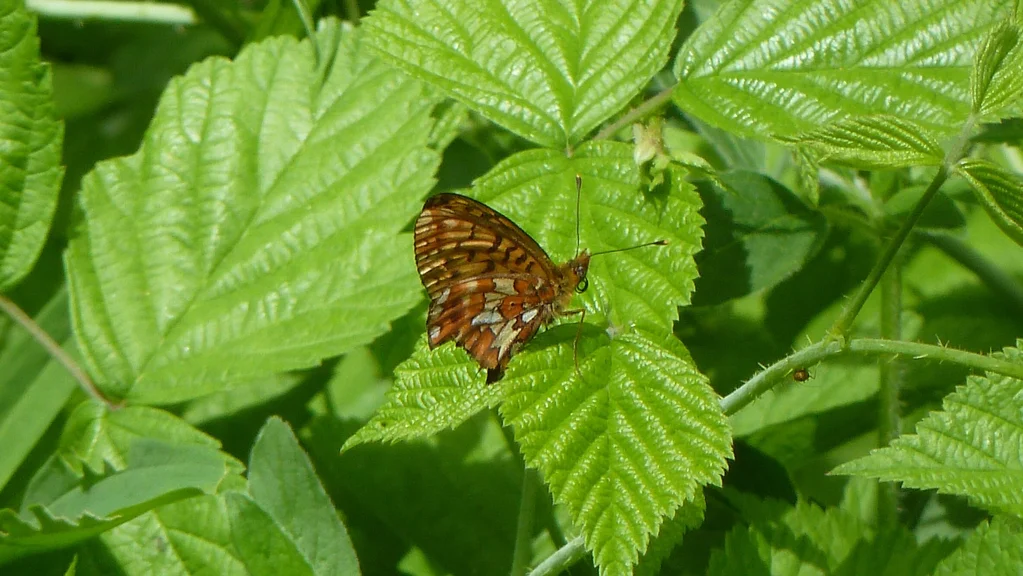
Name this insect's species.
Boloria euphrosyne (also Clossiana euphrosyne)
